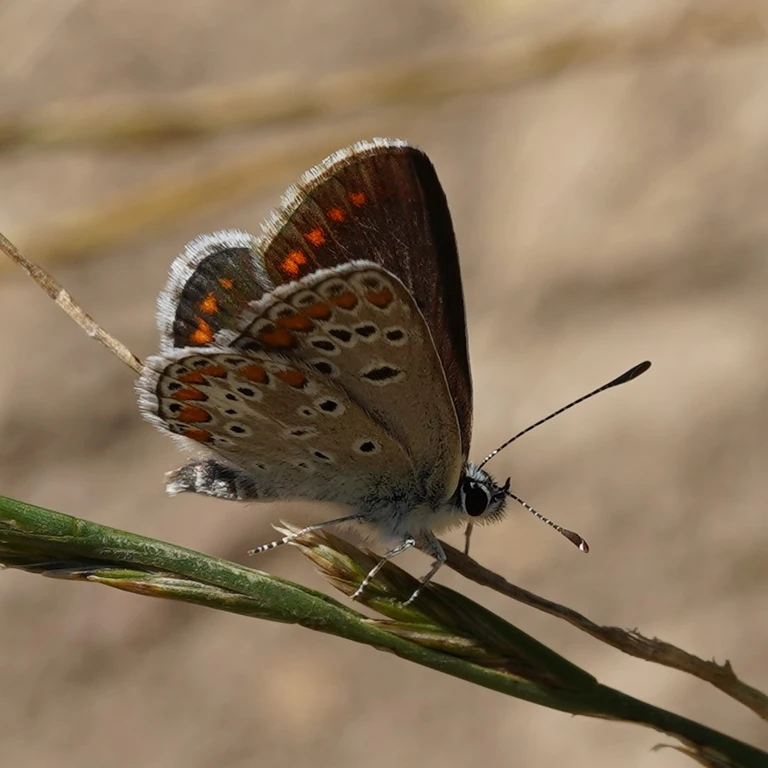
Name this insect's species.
Aricia agestis/artaxerxes
